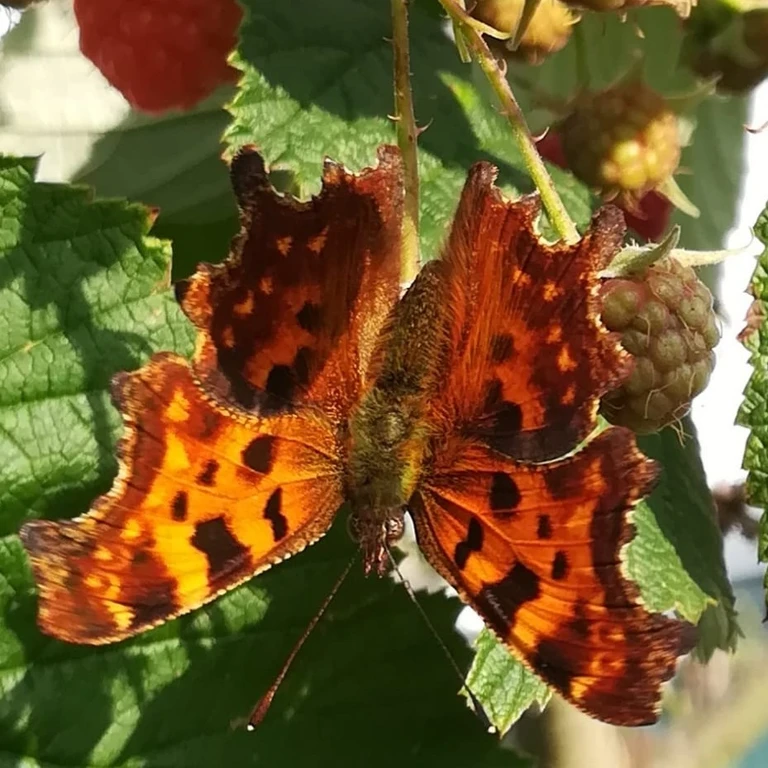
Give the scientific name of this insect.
Polygonia c-album
